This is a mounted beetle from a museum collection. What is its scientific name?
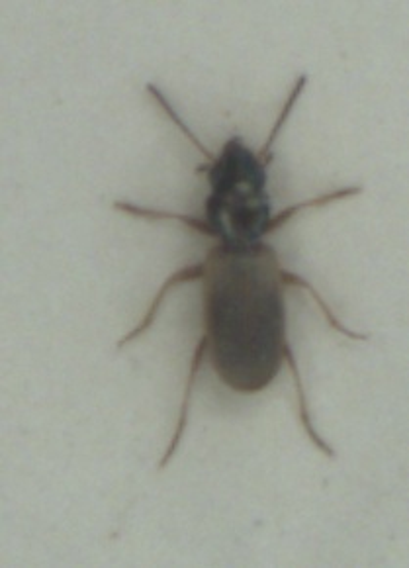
Bembidion laterale
